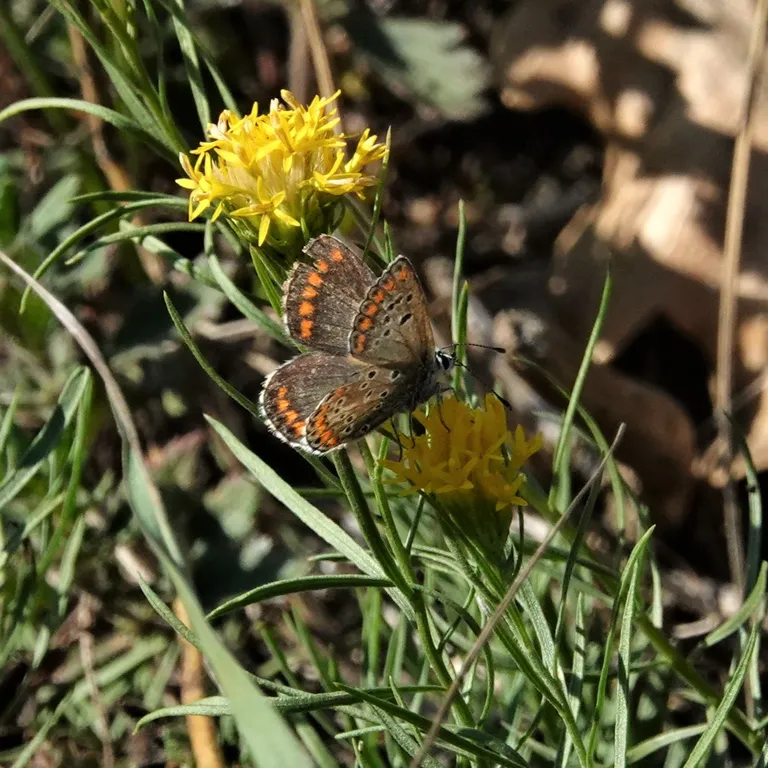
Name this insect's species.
Aricia agestis/artaxerxes
